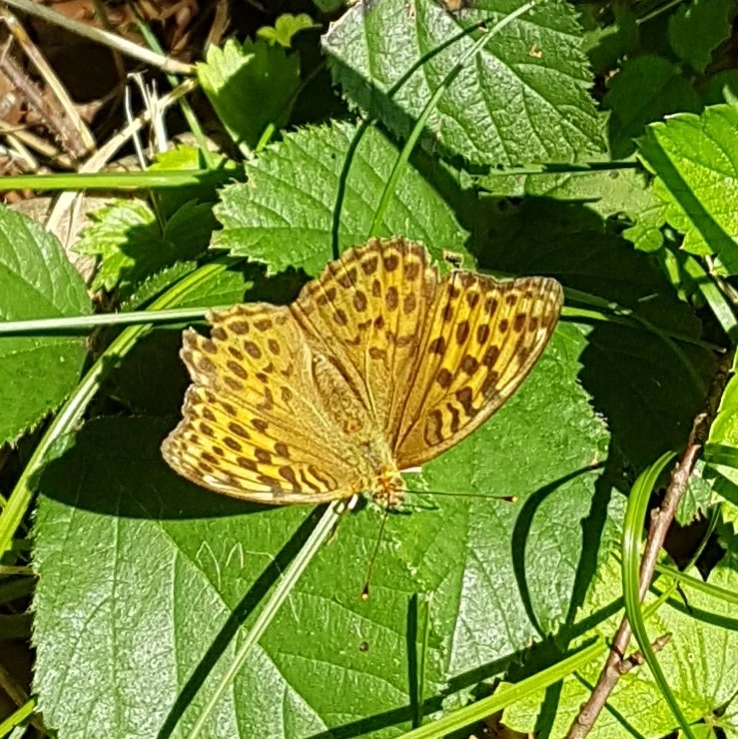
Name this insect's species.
Argynnis paphia
